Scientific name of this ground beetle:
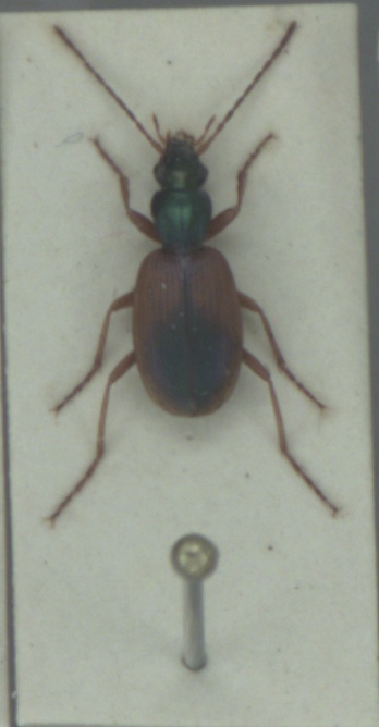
Anchomenus dorsalis
